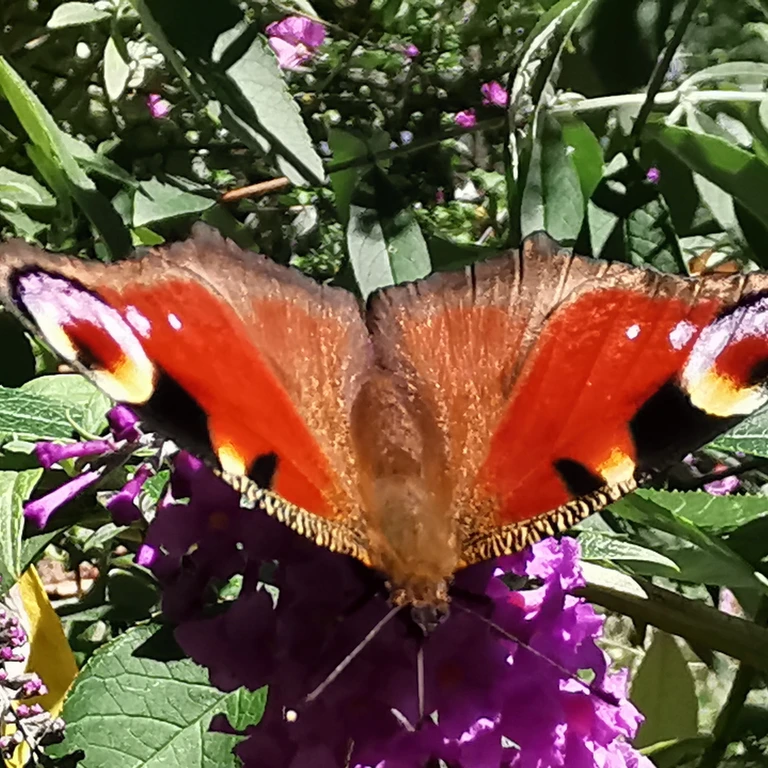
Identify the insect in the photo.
Aglais io
